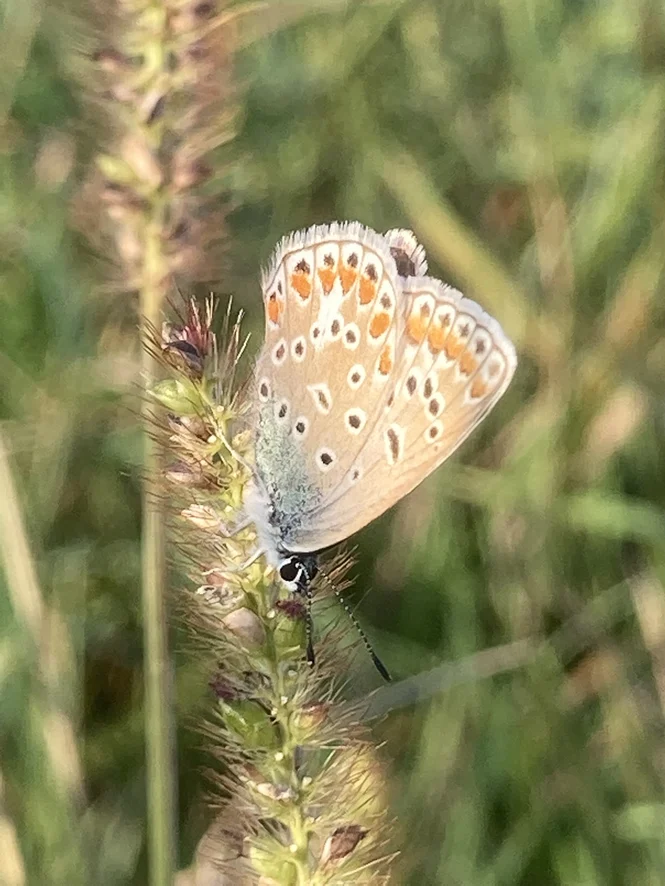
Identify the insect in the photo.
Polyommatus icarus
